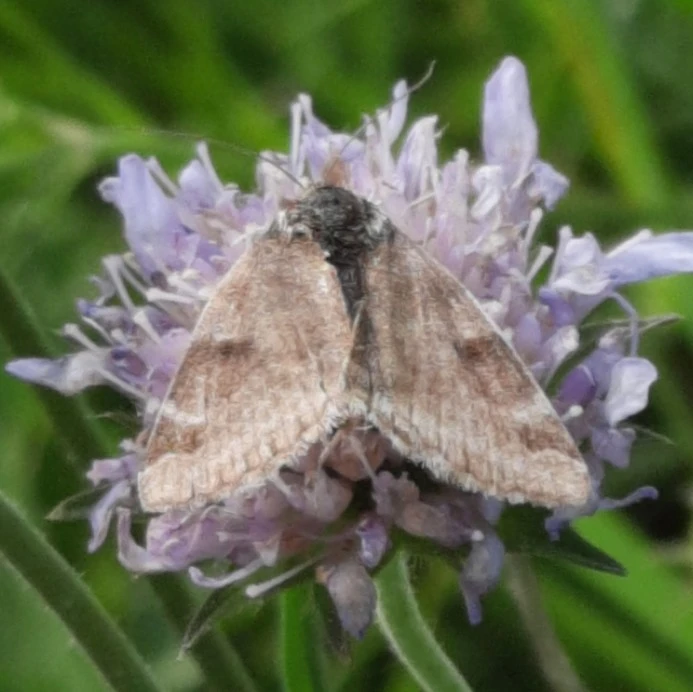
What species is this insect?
Euclidia glyphica
